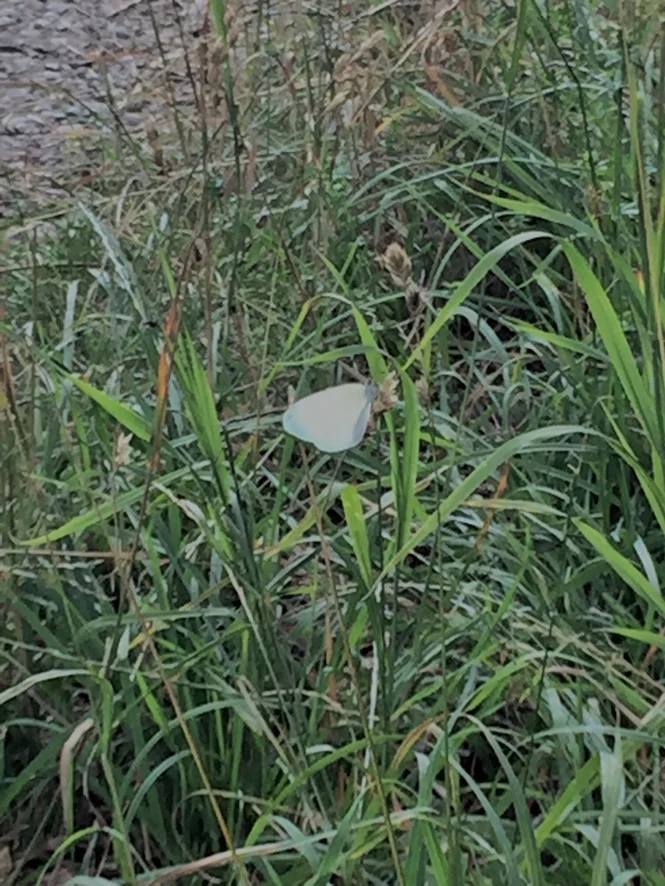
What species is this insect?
Leptidea sinapis/juvernica
